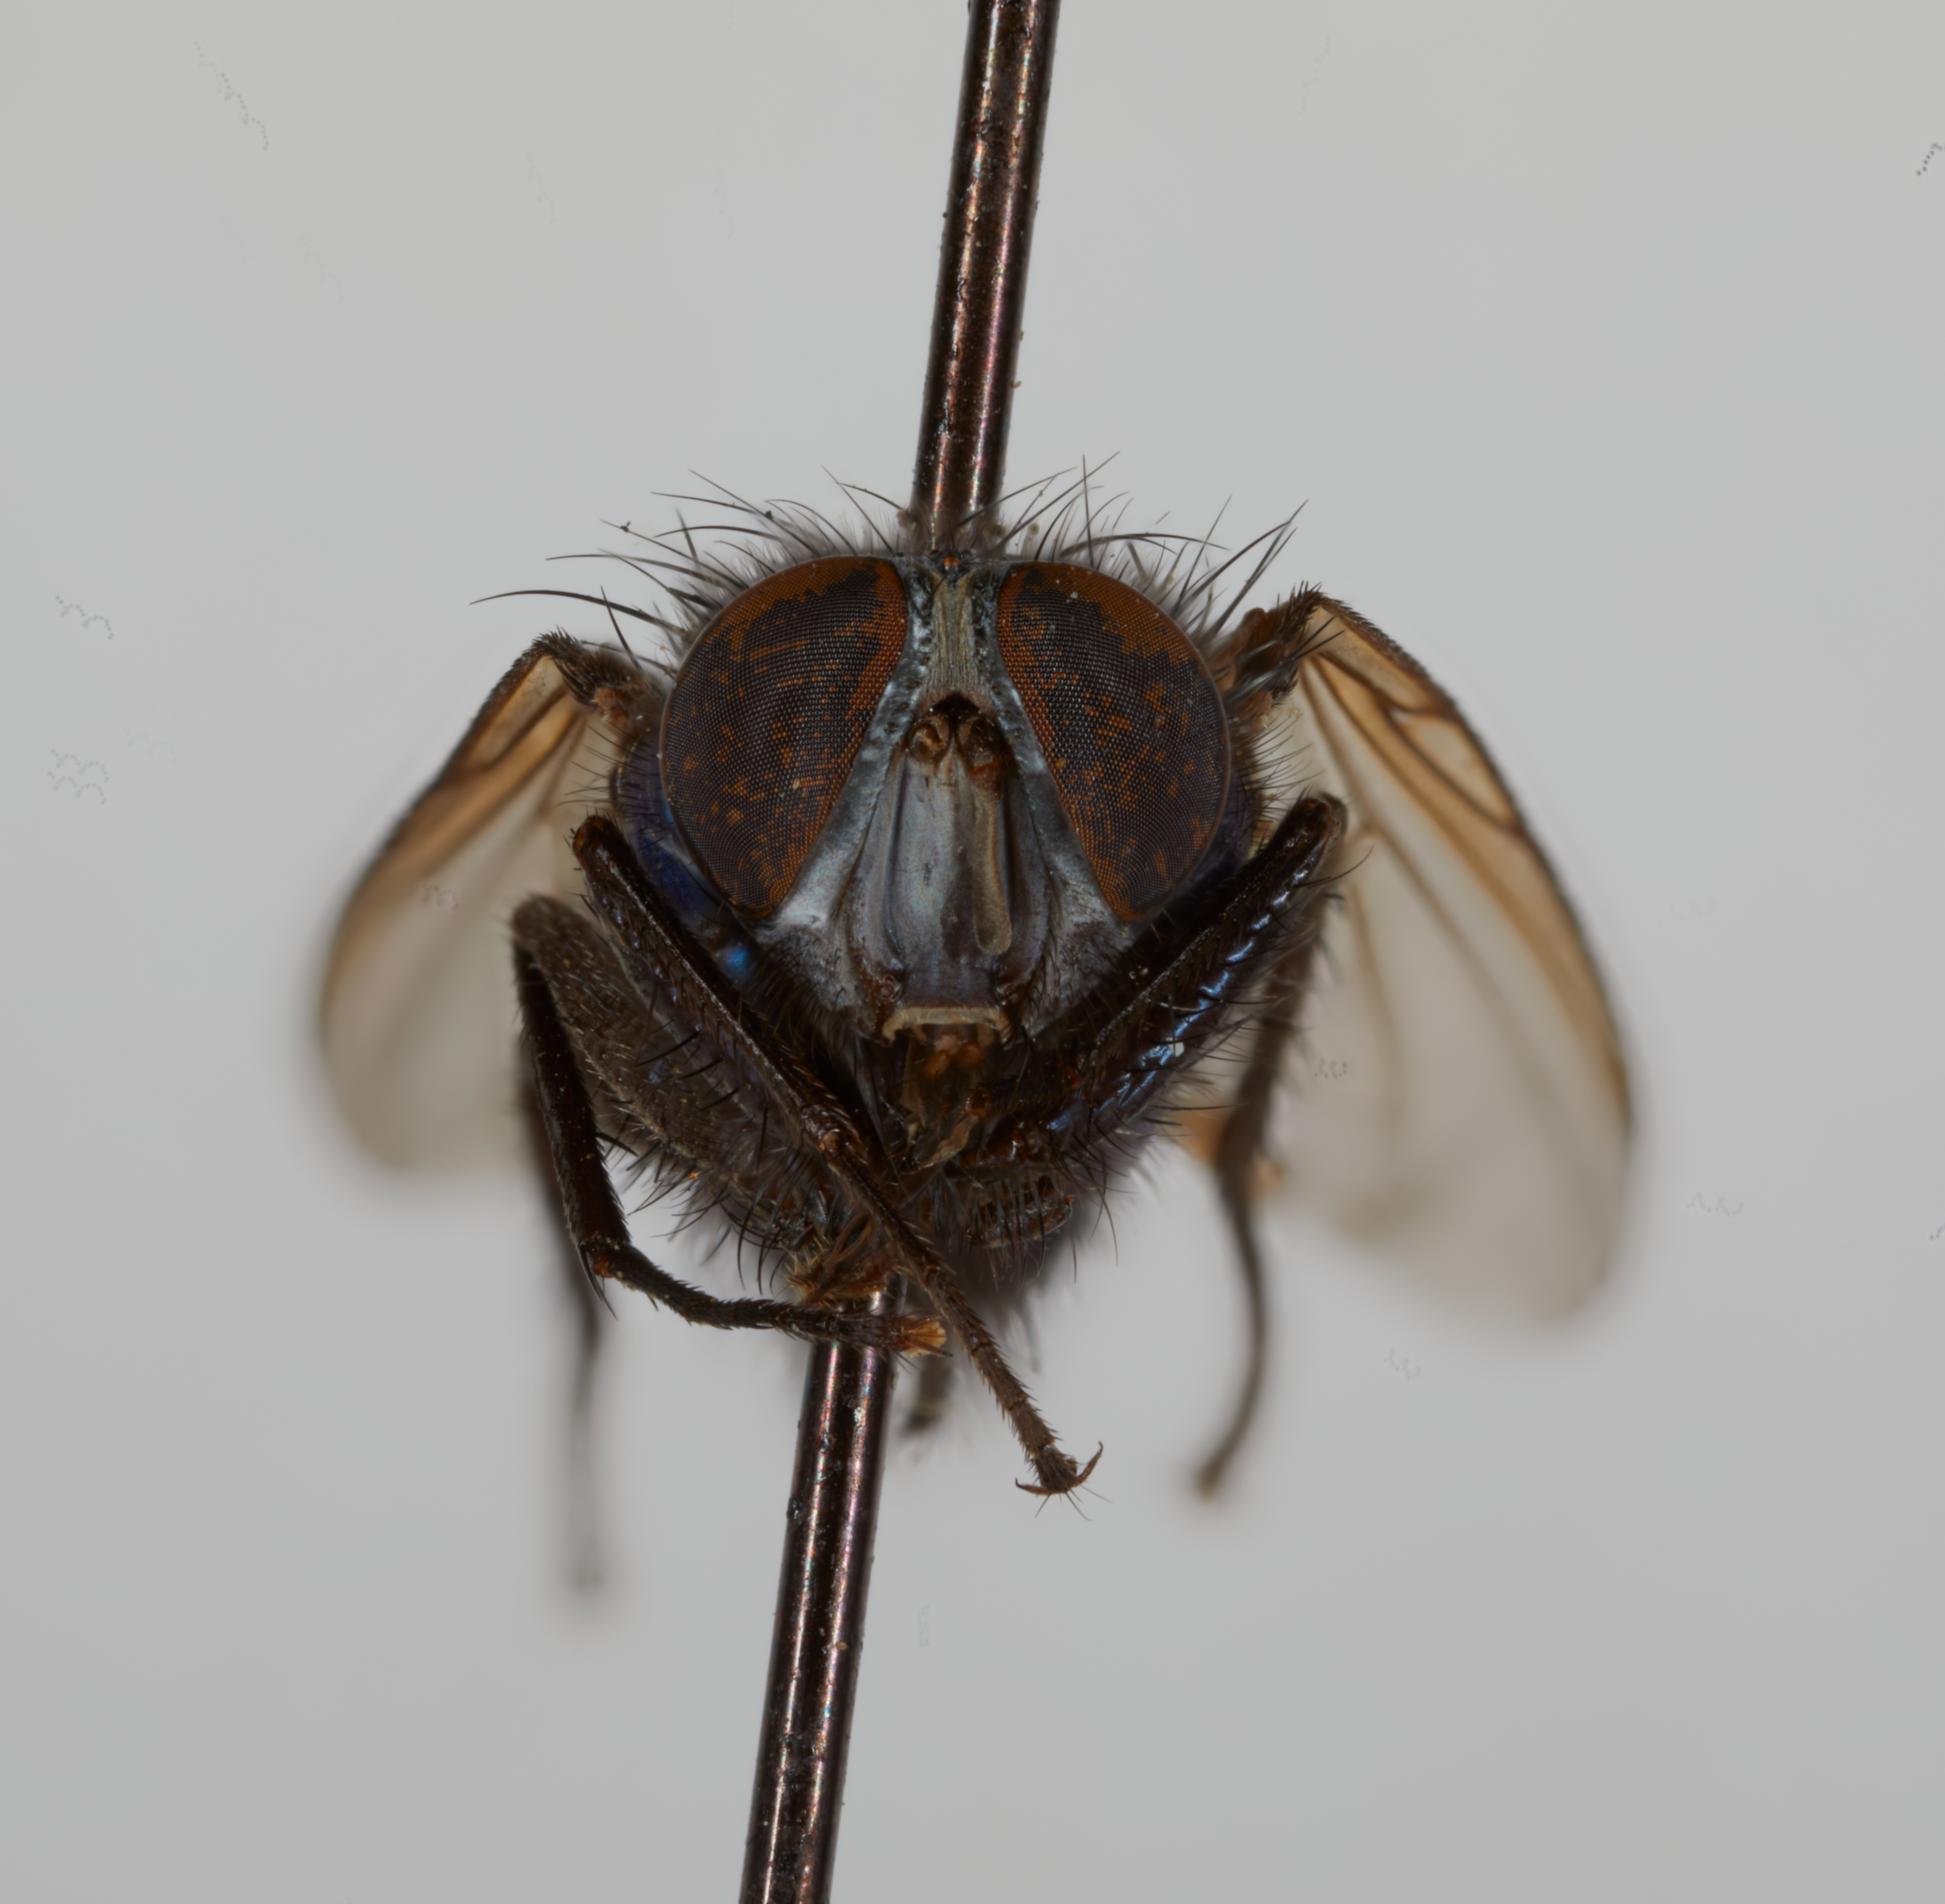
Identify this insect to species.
Francilia alaskensis (also Francilia fuscipalpis)
